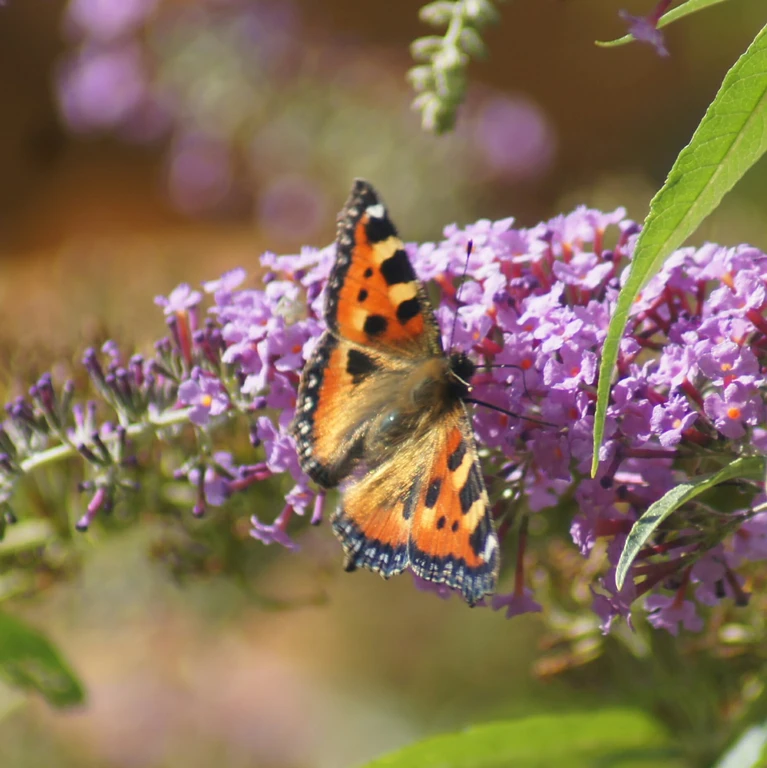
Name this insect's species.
Aglais urticae
